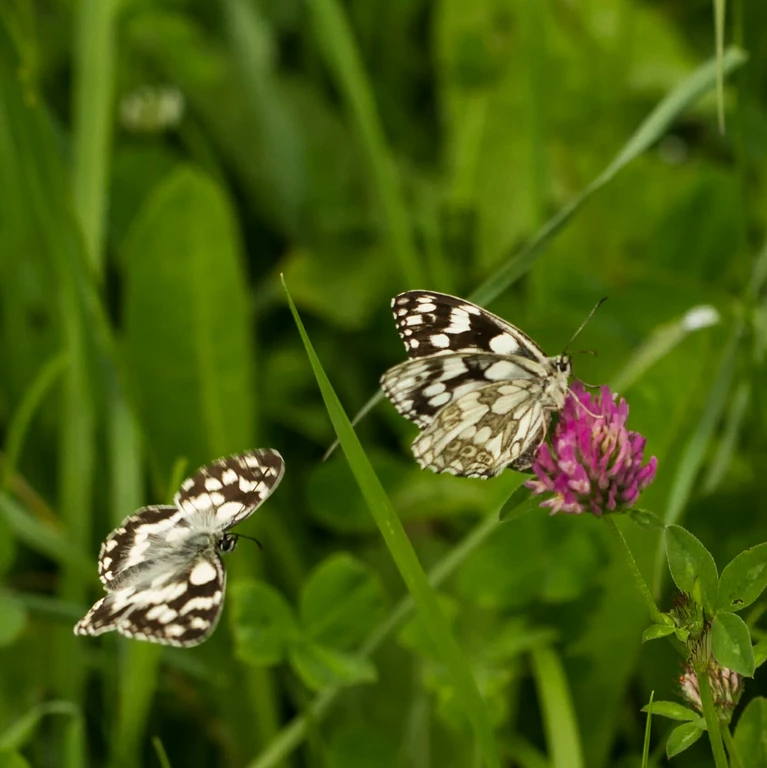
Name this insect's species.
Melanargia galathea
